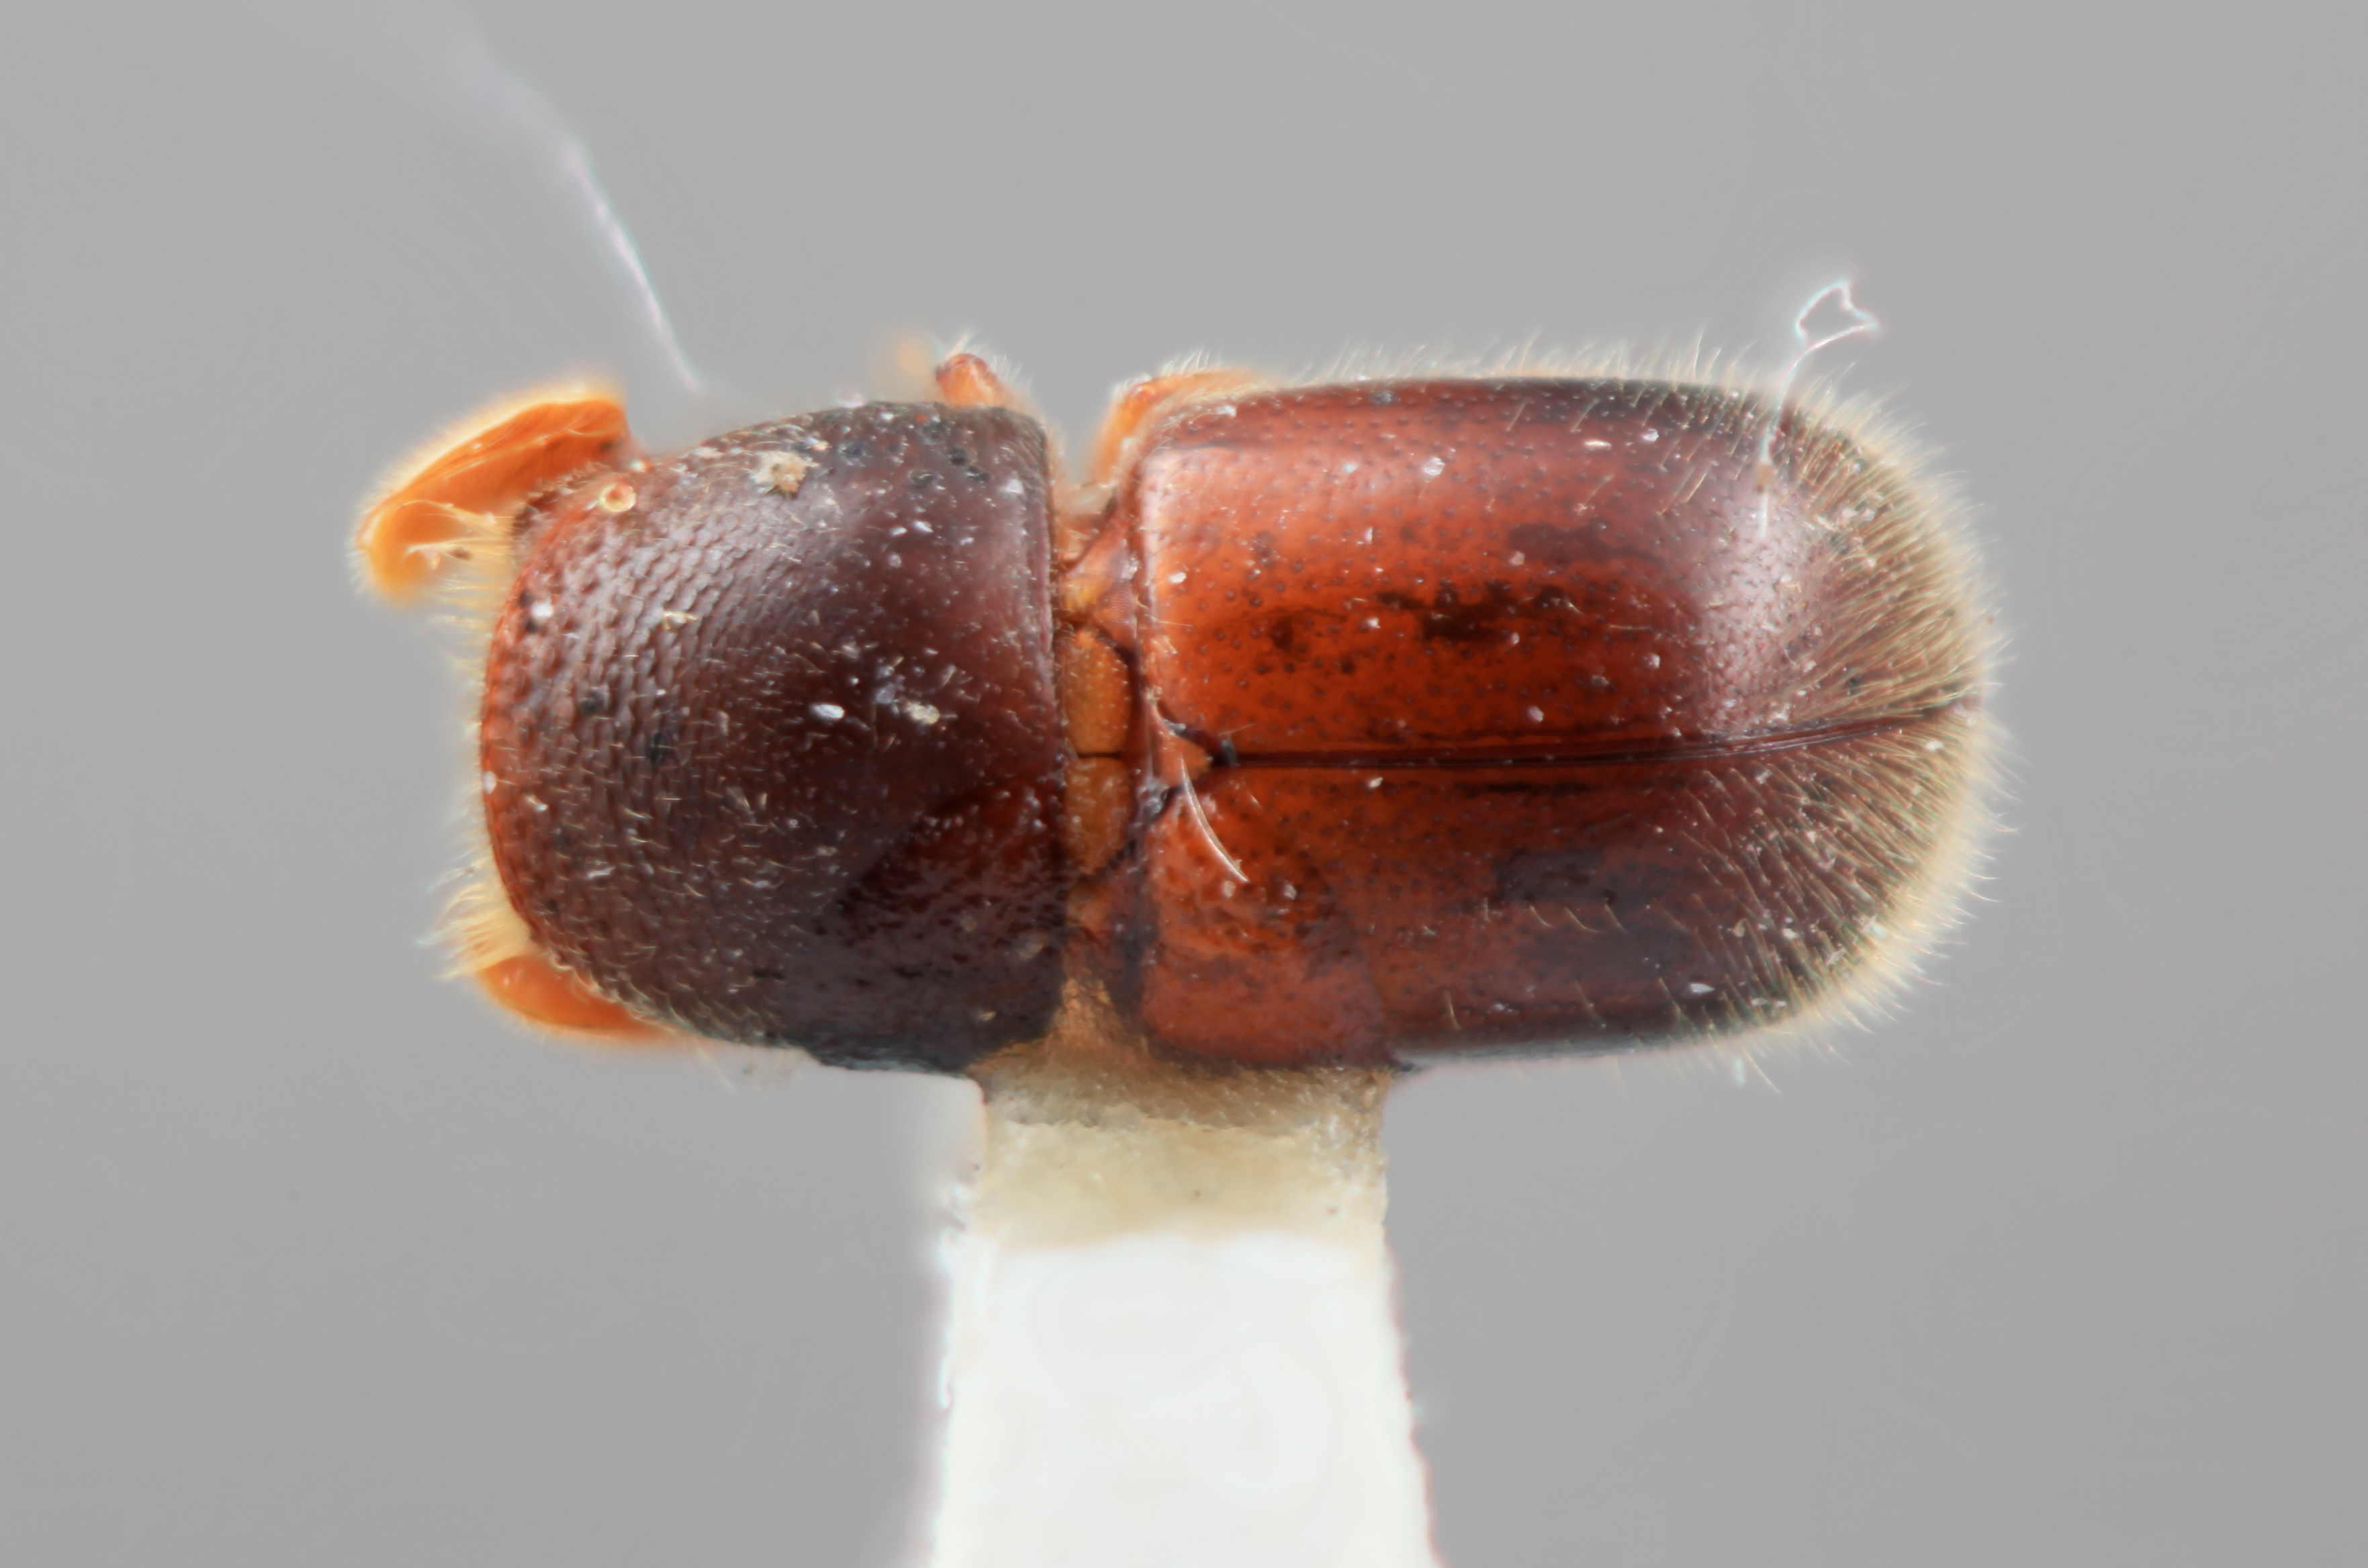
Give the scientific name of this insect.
Corthylus comosus
